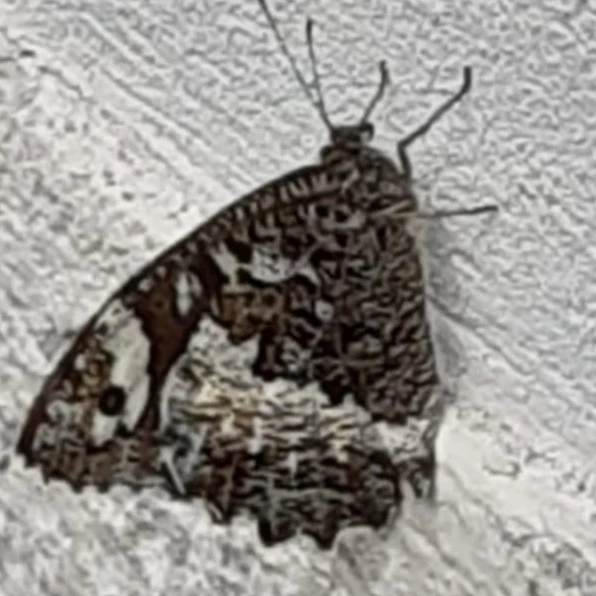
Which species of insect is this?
Brintesia circe
